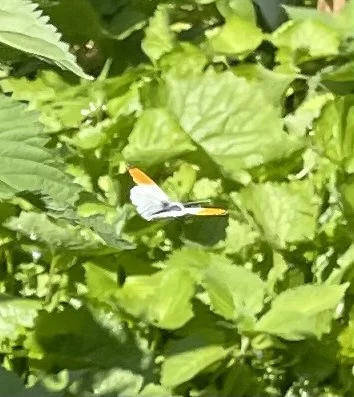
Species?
Anthocharis cardamines
